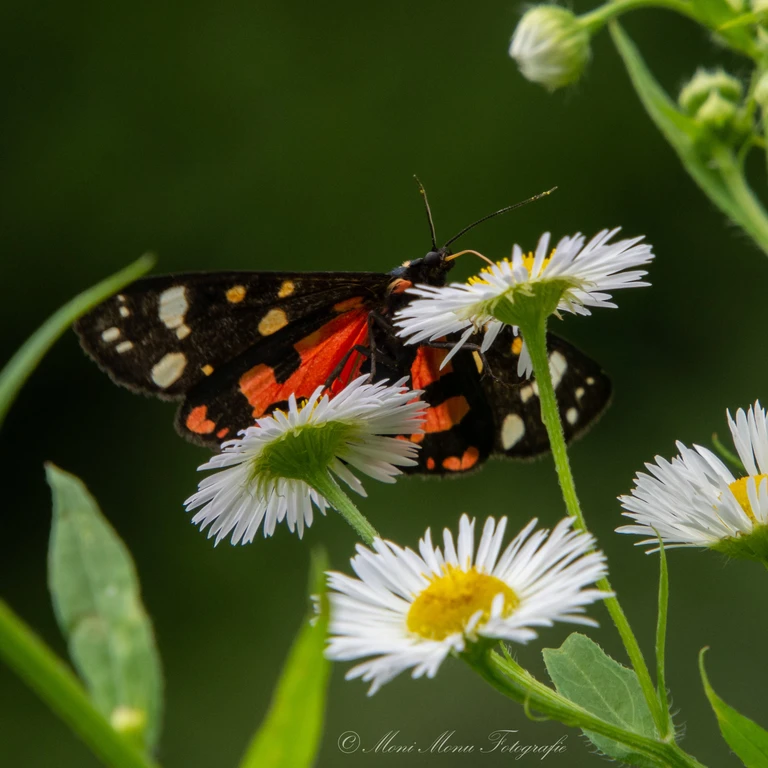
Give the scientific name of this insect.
Callimorpha dominula
